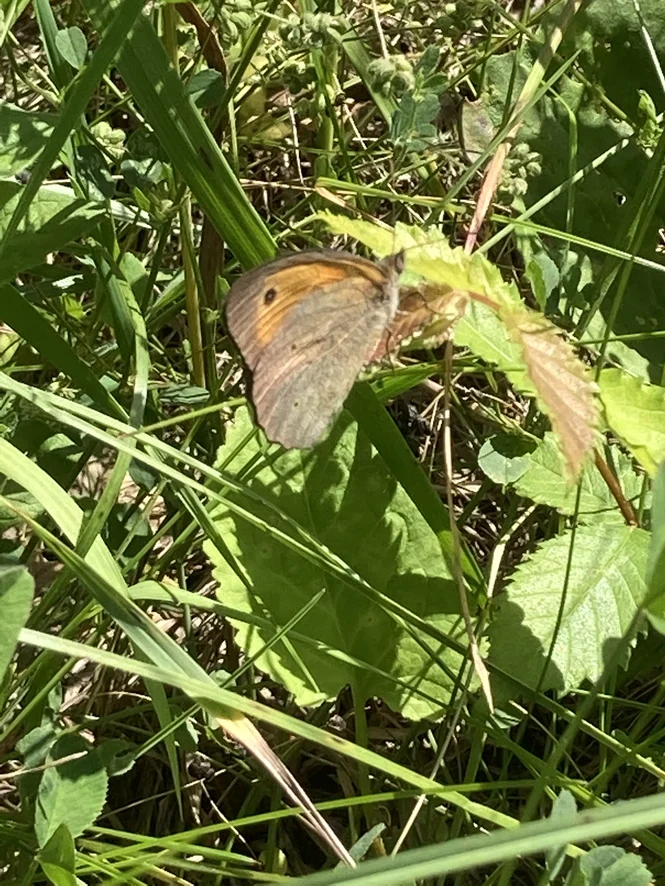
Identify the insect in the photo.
Maniola jurtina
